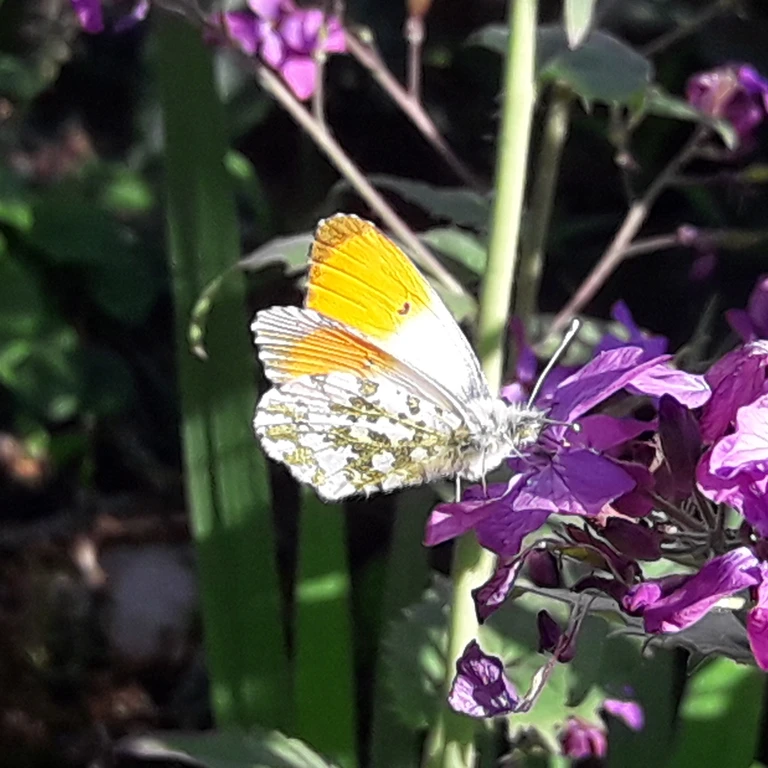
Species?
Anthocharis cardamines
